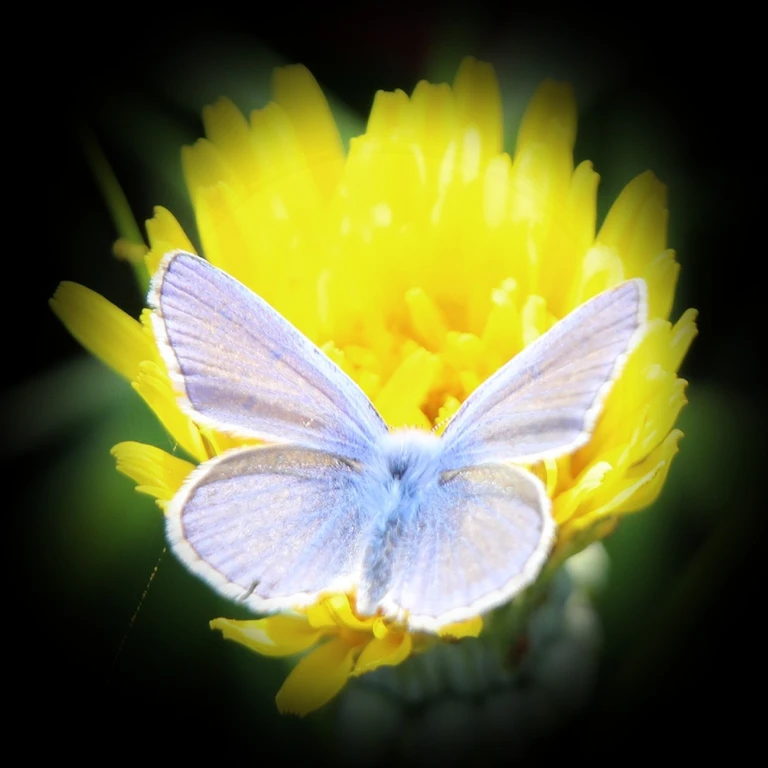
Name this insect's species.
Polyommatus icarus
